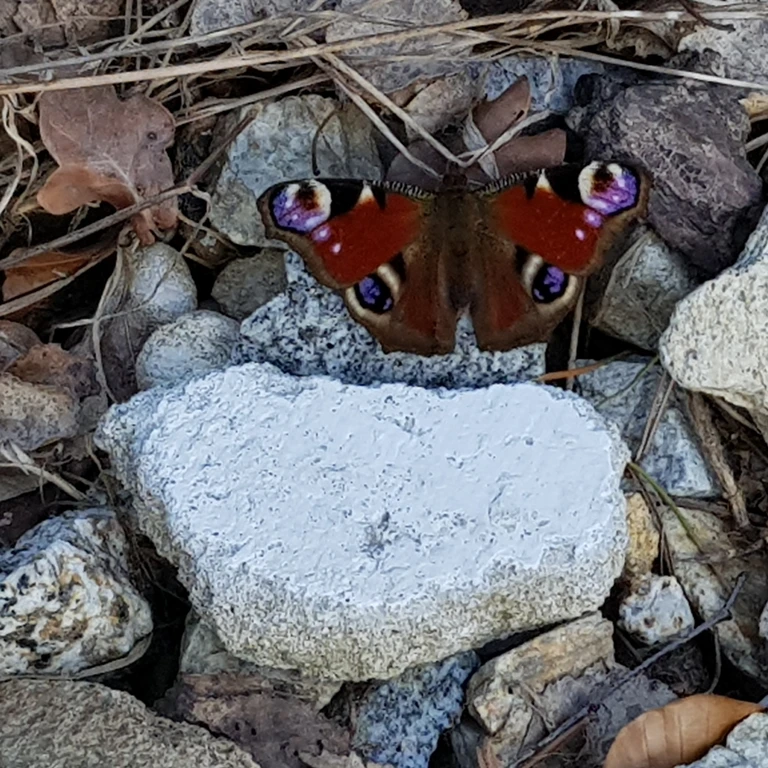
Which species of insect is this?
Aglais io
